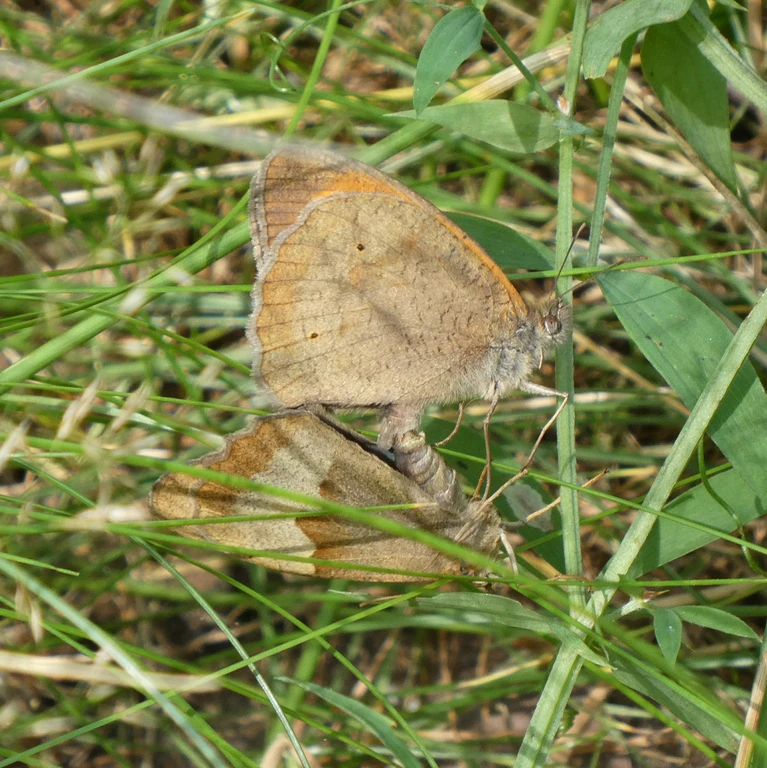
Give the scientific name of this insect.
Maniola jurtina
